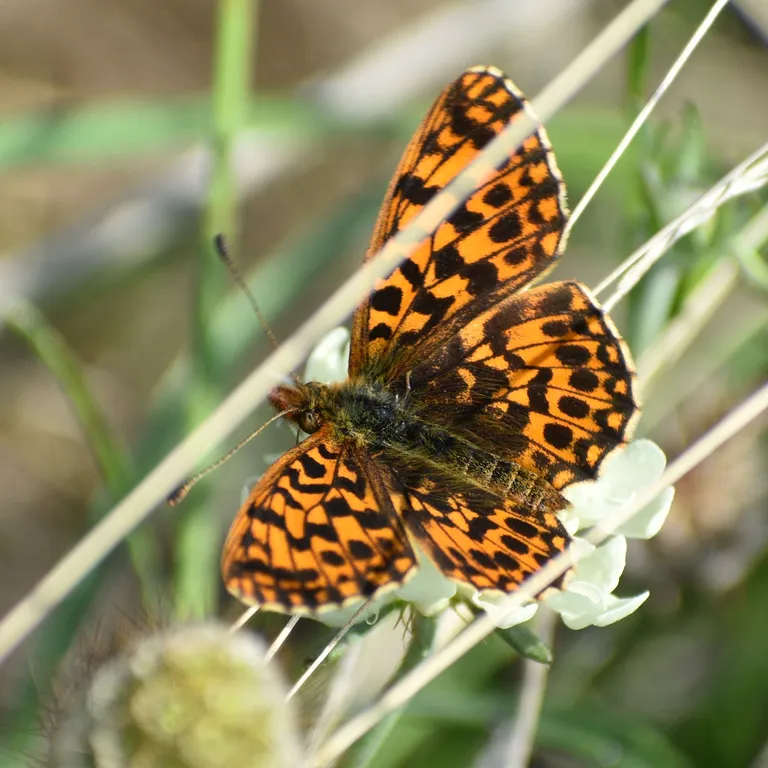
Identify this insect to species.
Boloria dia
